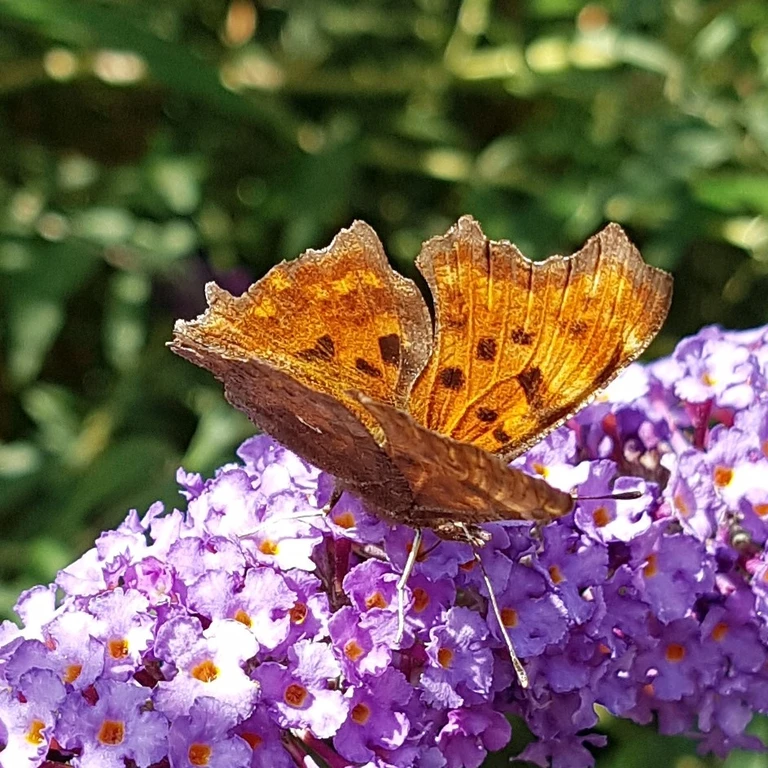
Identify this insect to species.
Polygonia c-album
